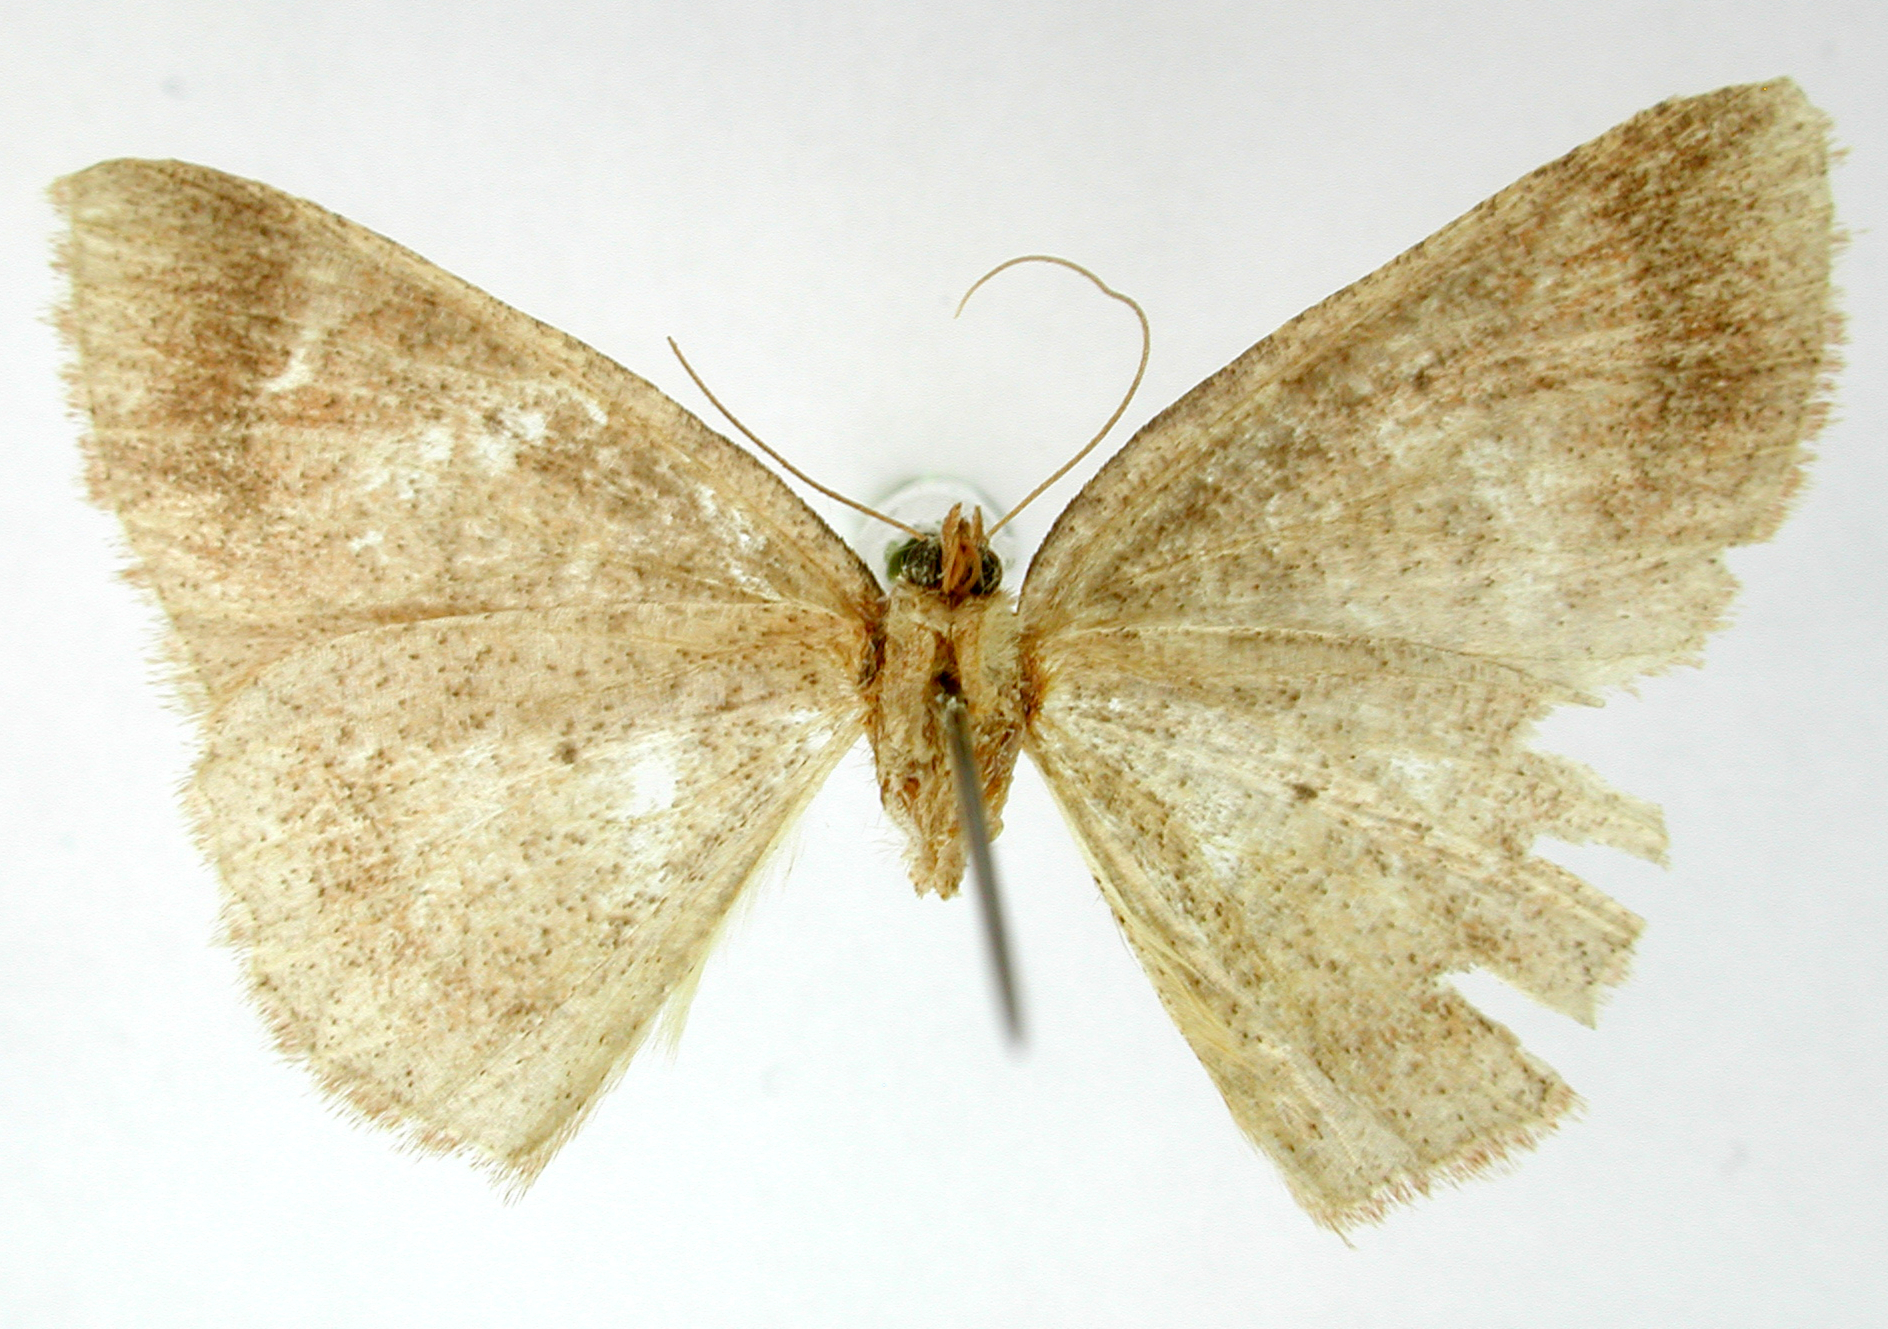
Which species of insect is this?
Thysanopyga cermalodes
